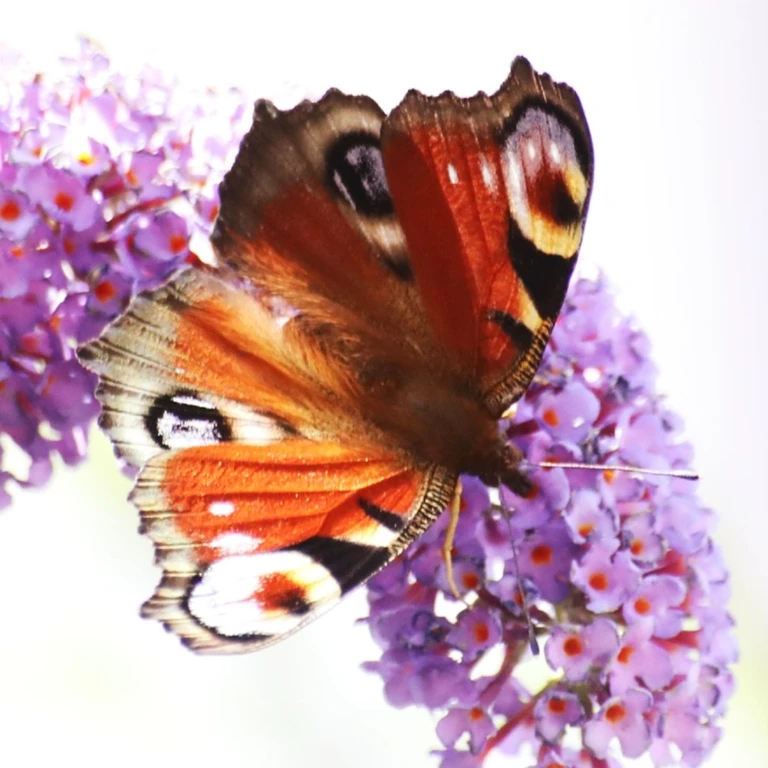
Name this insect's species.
Aglais io
